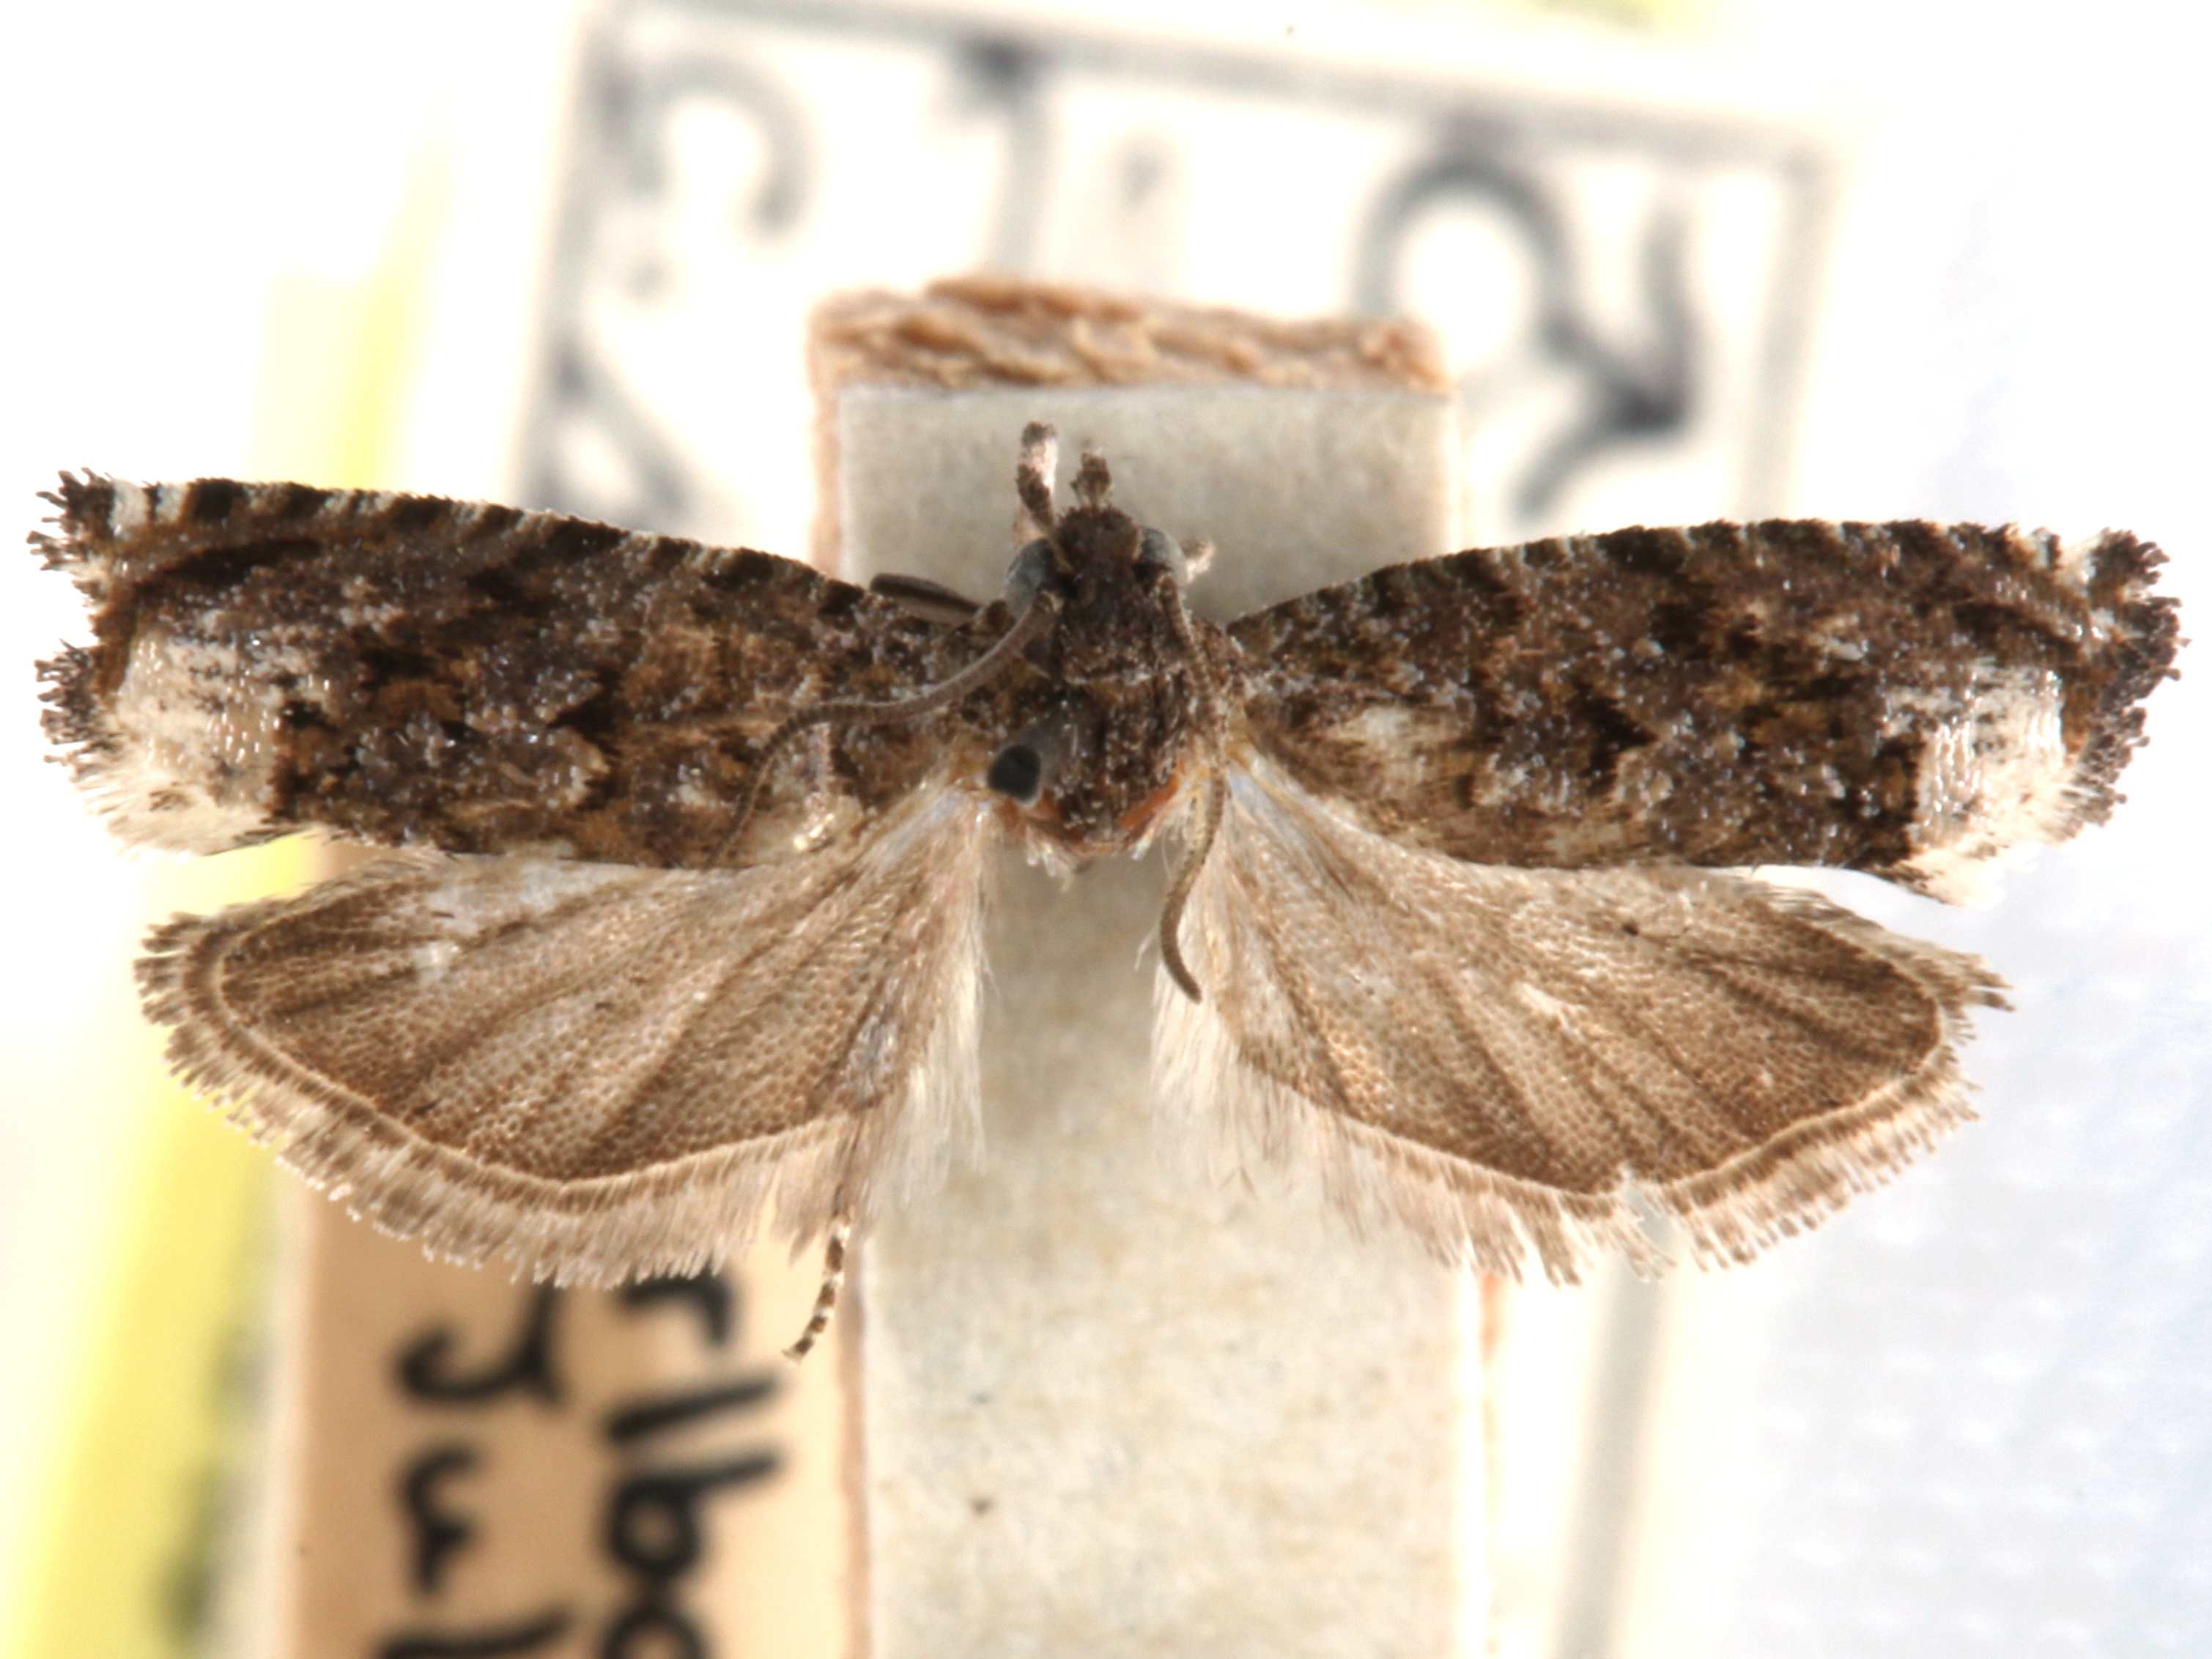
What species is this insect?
Gretchena dulciana
